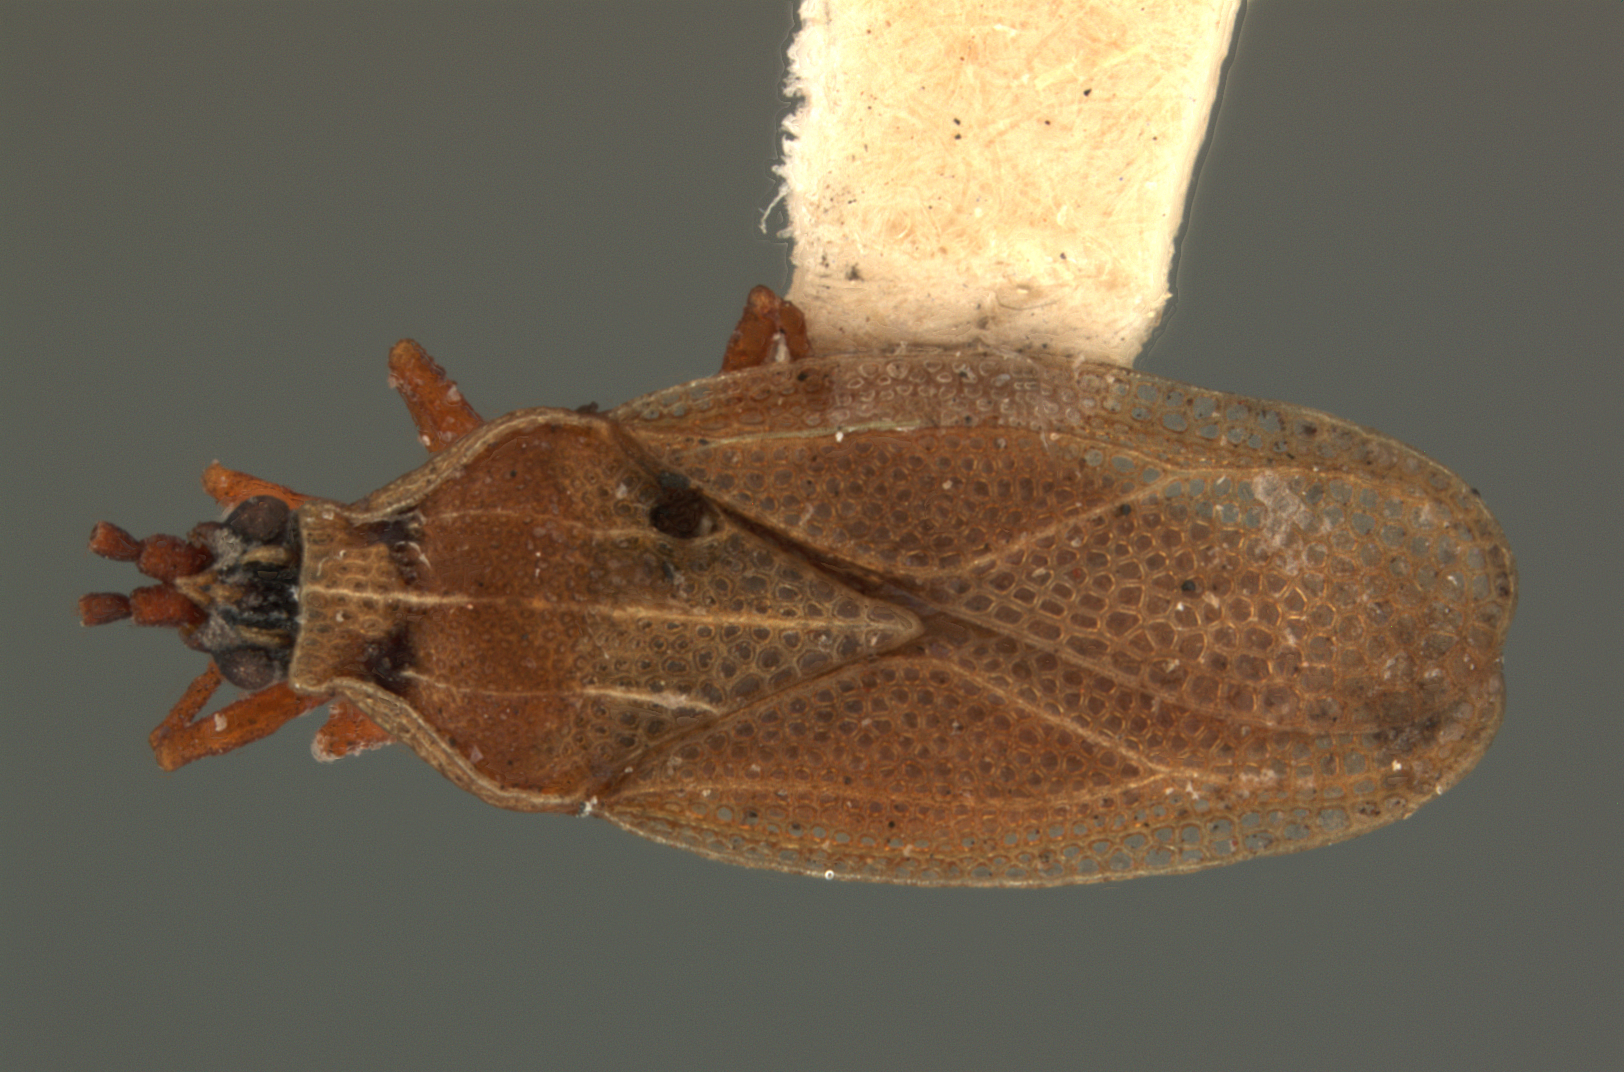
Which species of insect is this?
Physatocheila civatis
